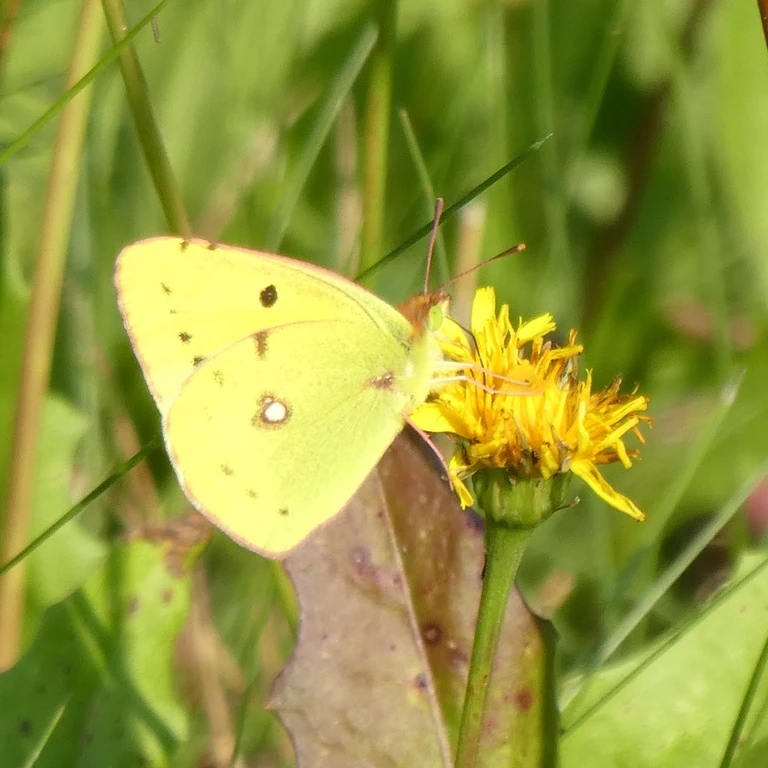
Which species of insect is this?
Colias croceus
